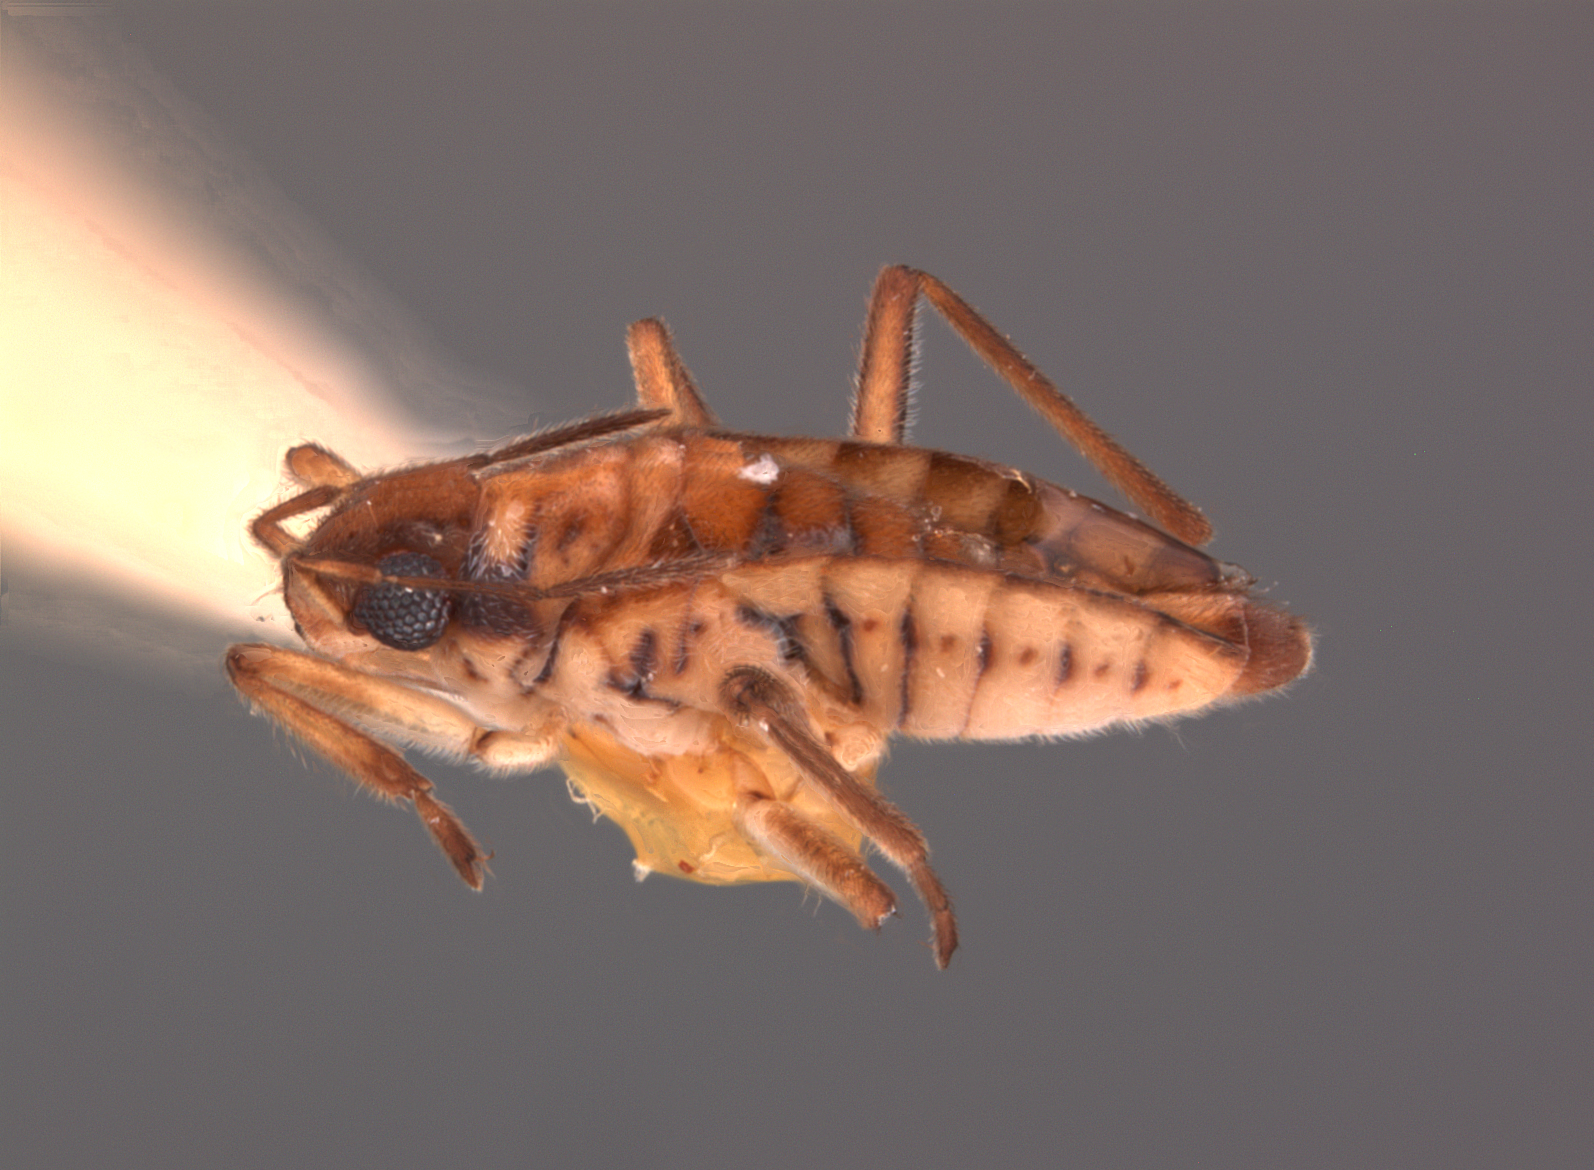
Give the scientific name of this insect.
Microvelia cubana
